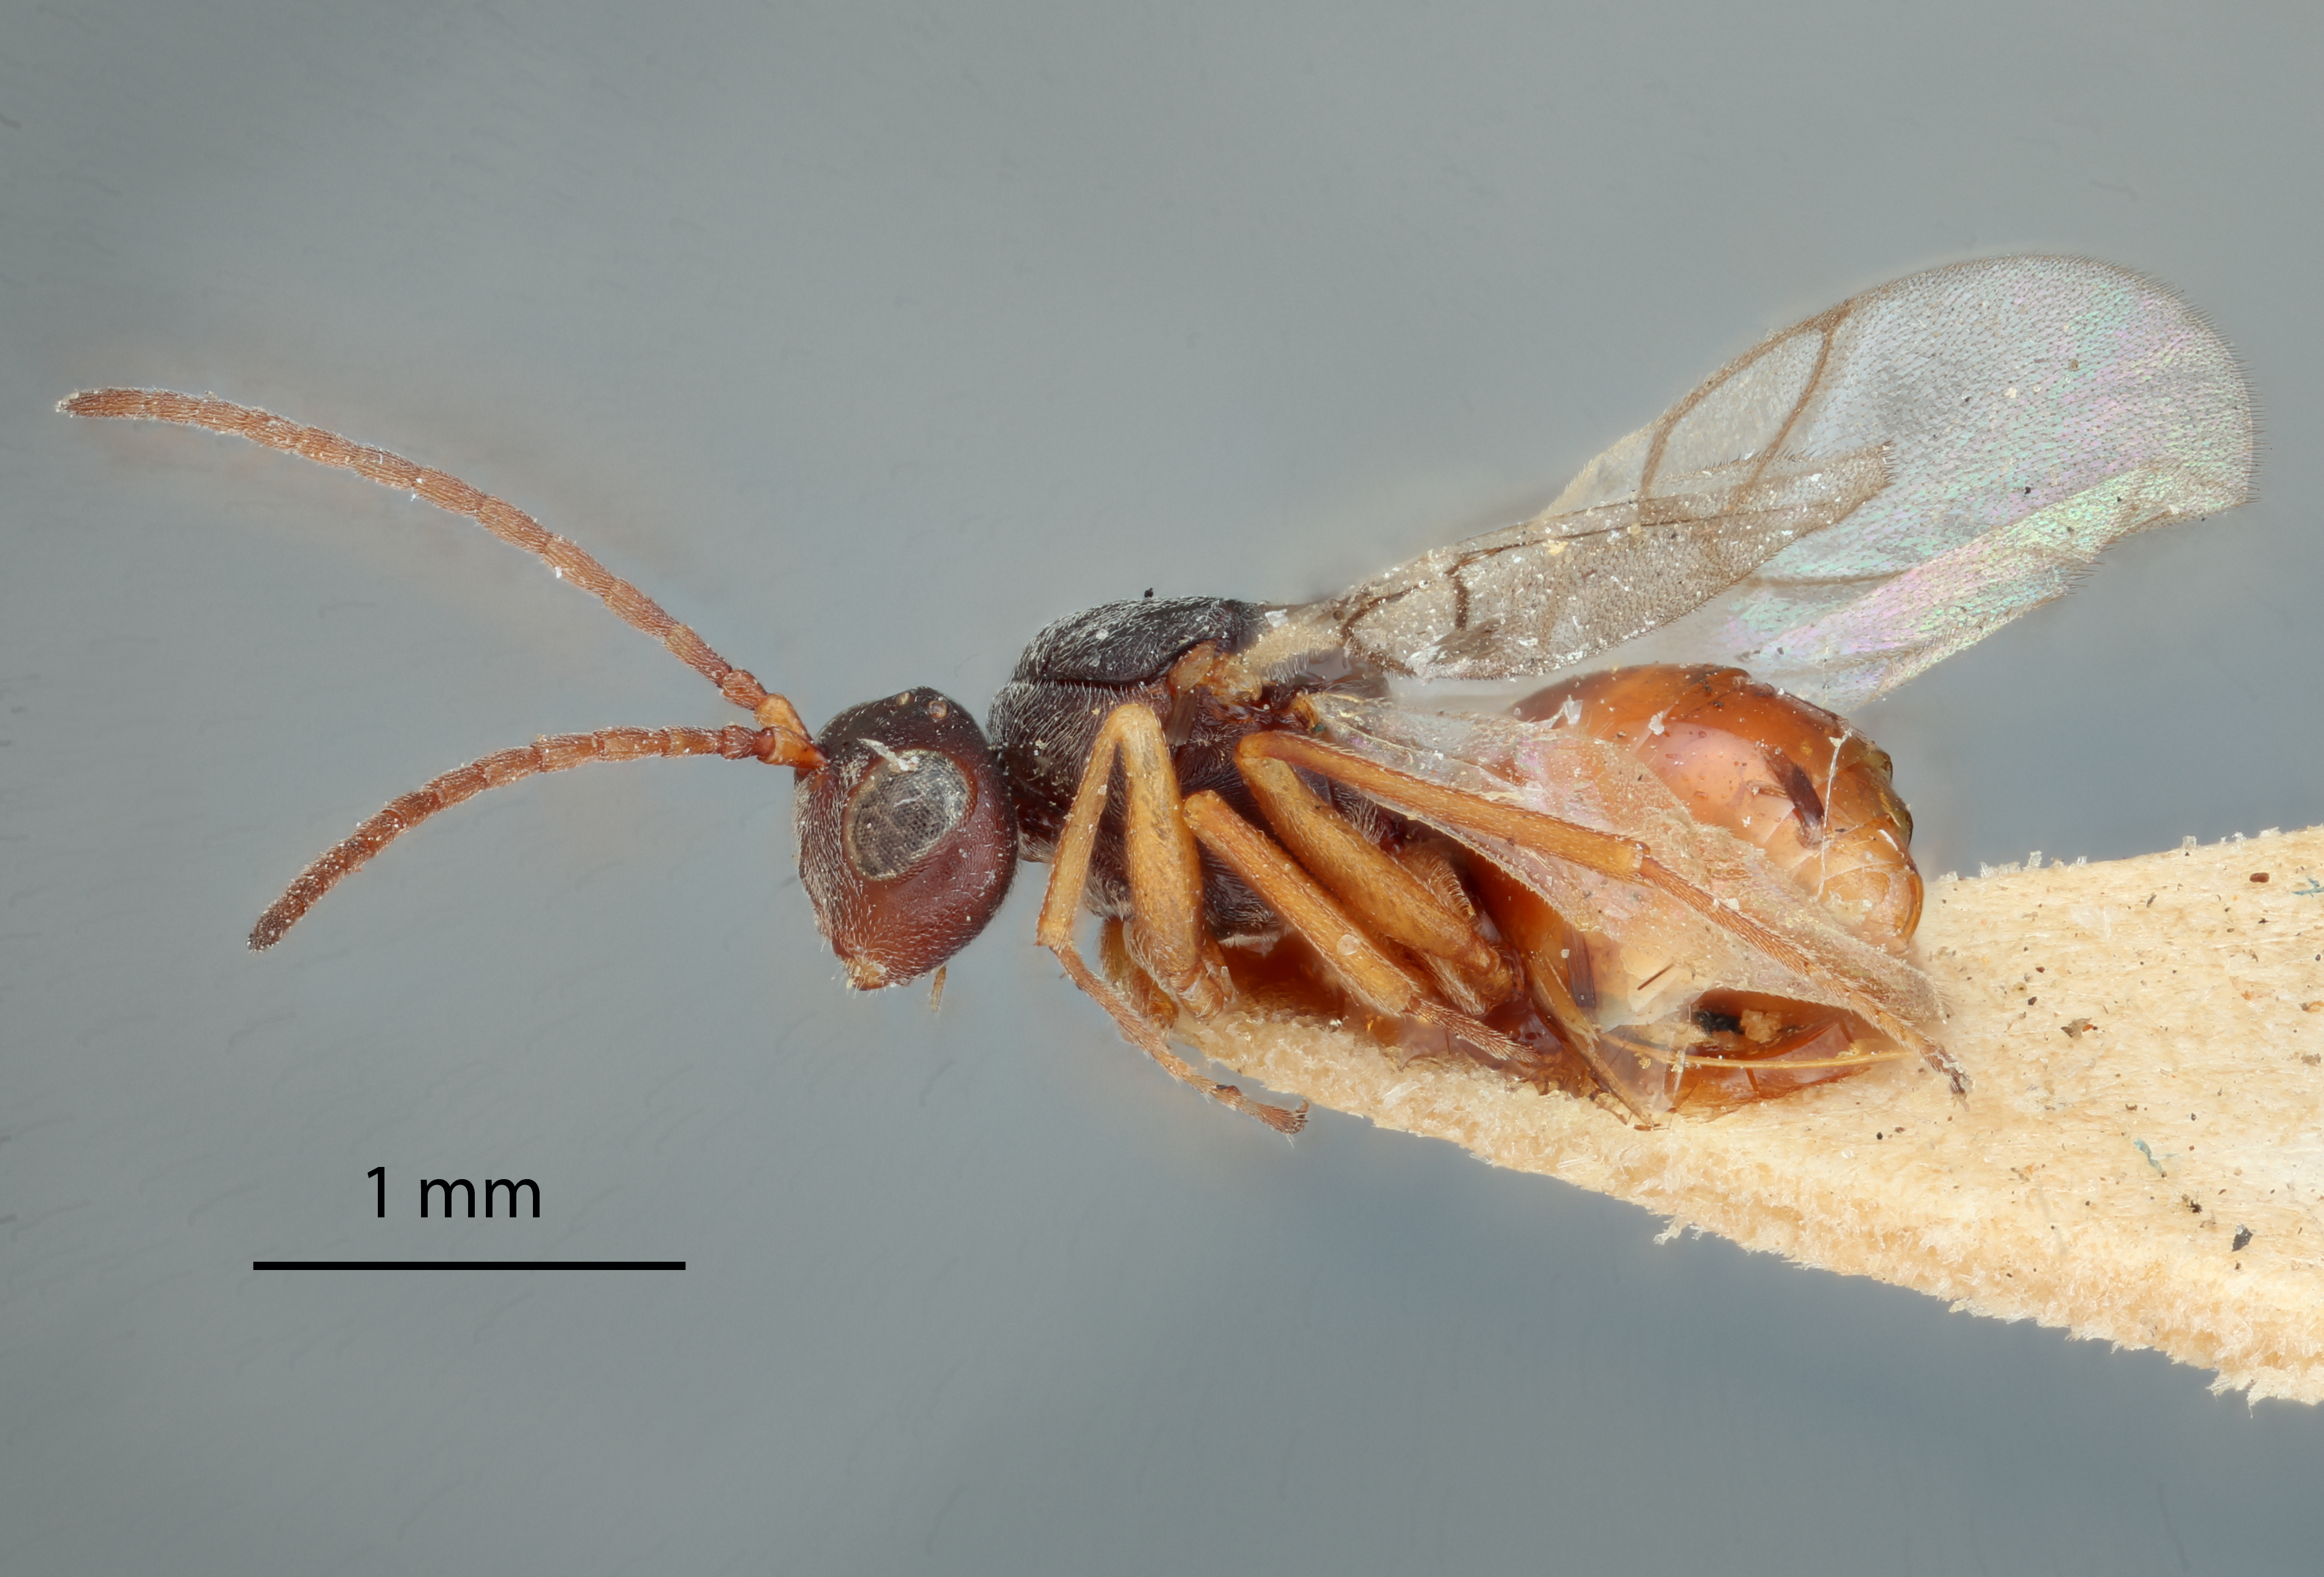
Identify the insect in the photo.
Aulax cavicola
